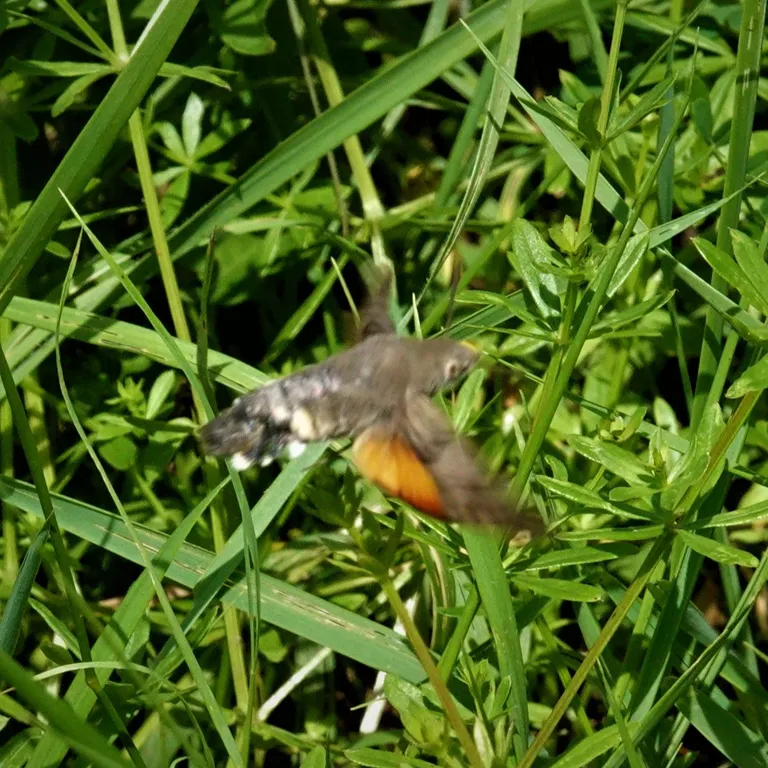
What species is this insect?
Macroglossum stellatarum
